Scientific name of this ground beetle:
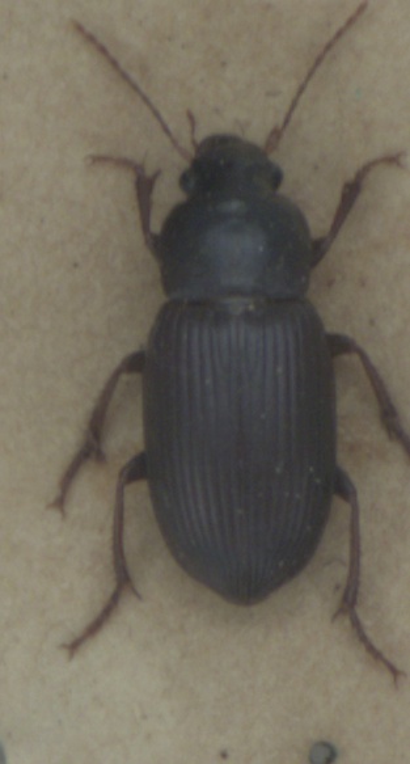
Harpalus tenebrosus
